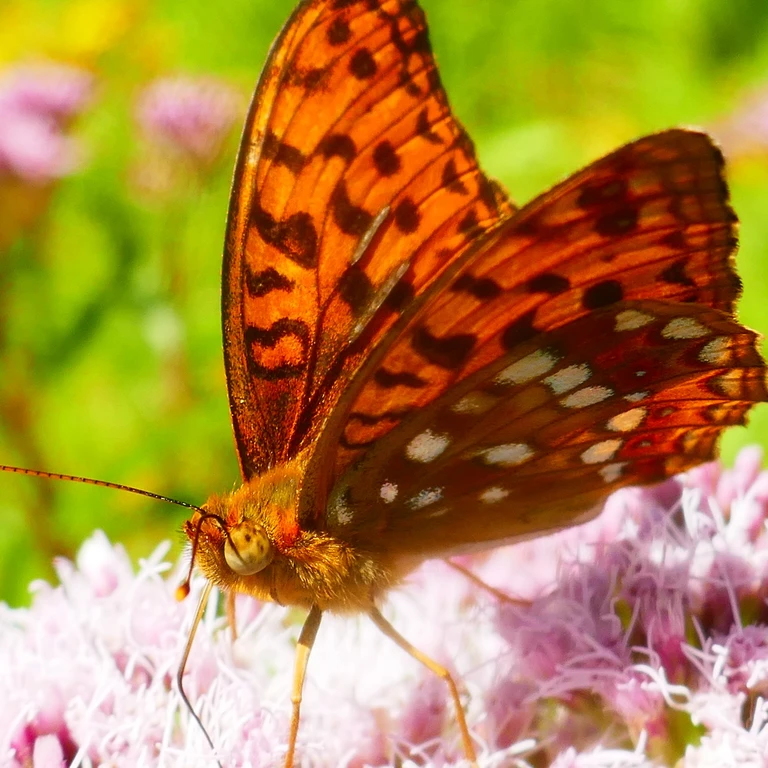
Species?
Fabriciana adippe
